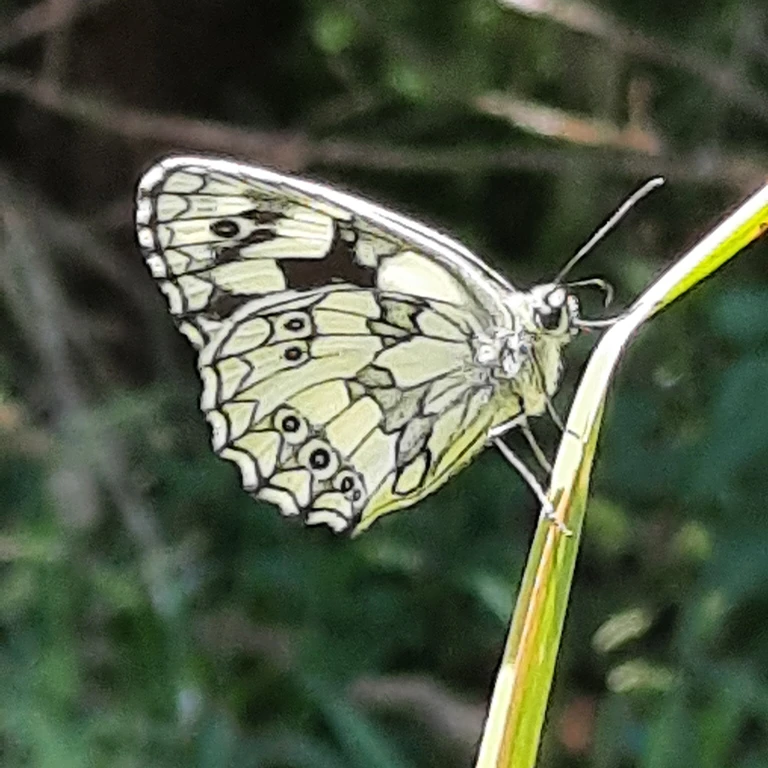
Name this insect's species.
Melanargia galathea
